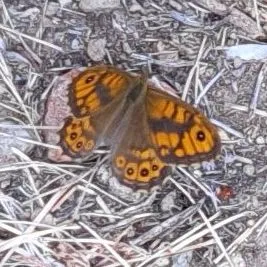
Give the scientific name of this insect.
Lasiommata megera (also Pararge megera)
